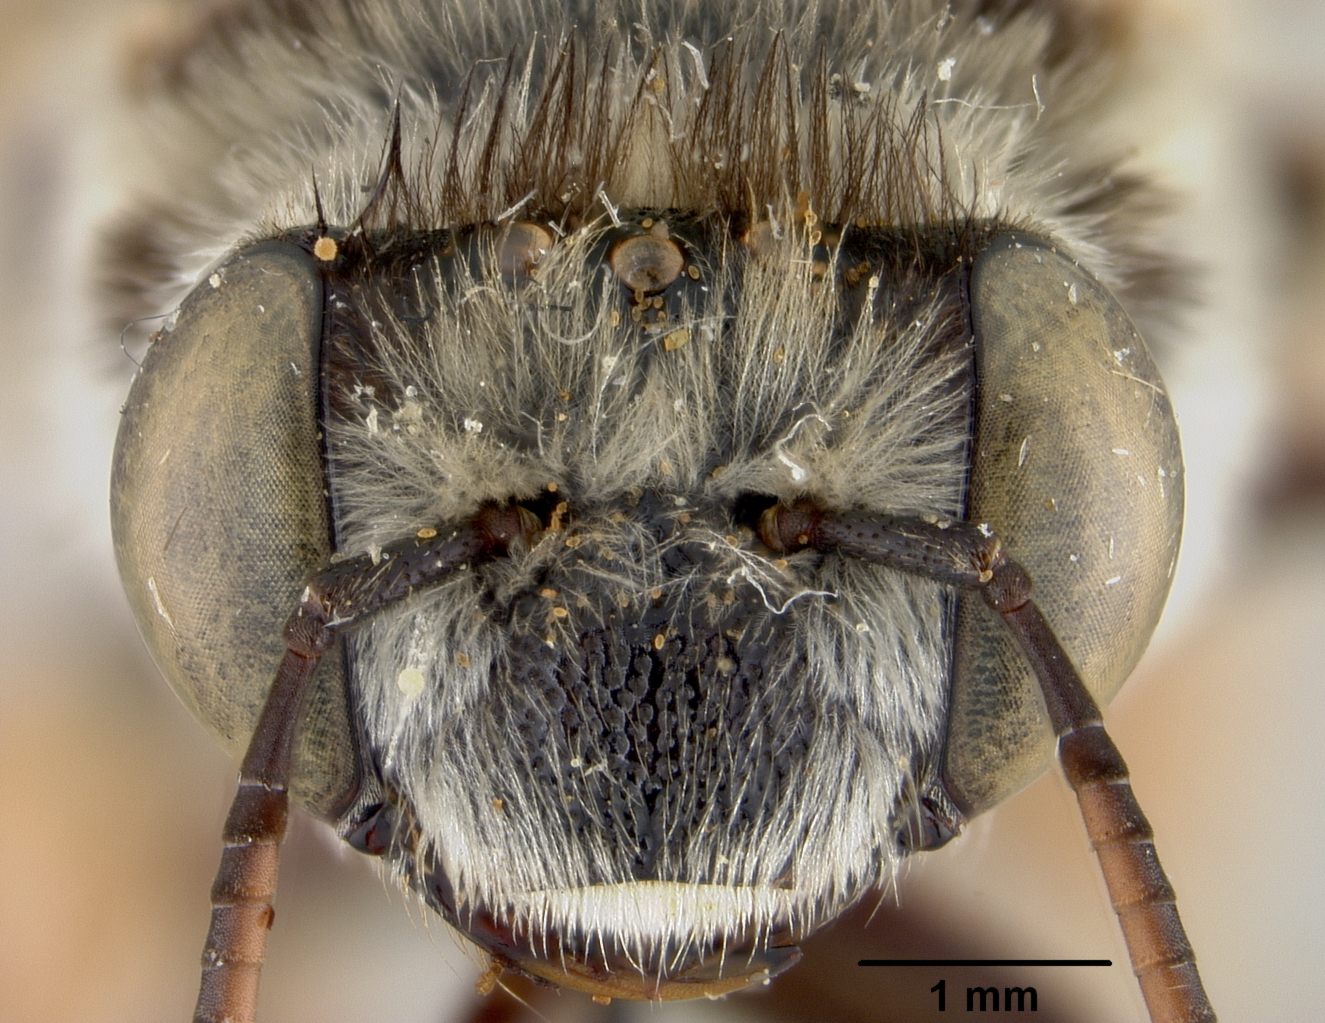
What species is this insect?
Florilegus pavoninus
